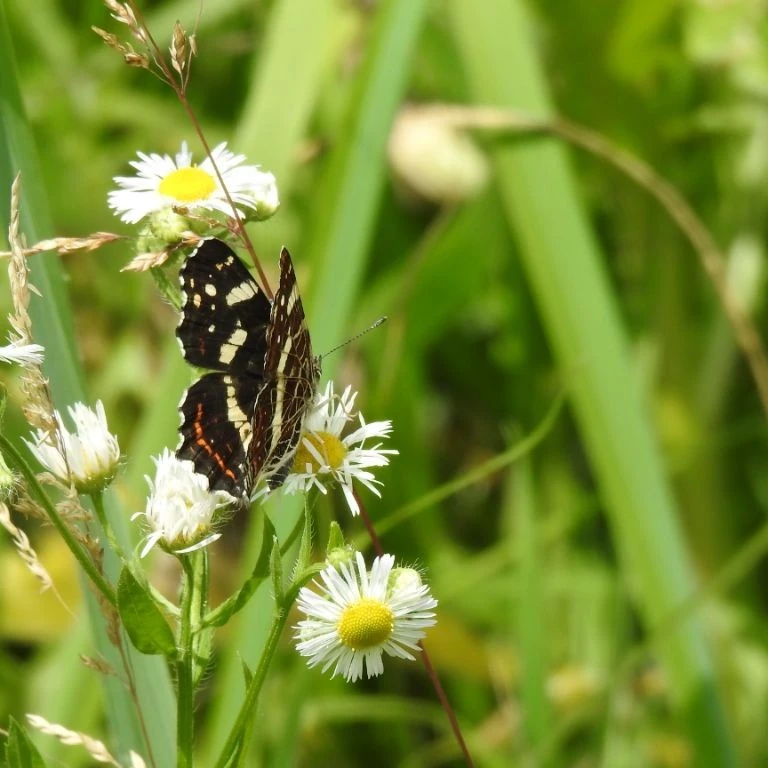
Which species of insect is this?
Araschnia levana
